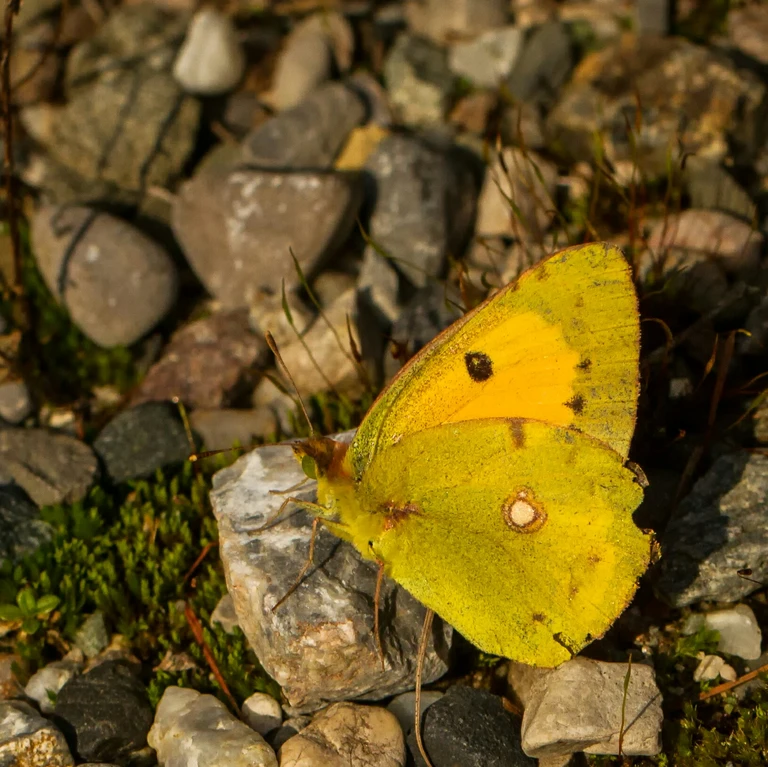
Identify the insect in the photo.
Colias croceus
